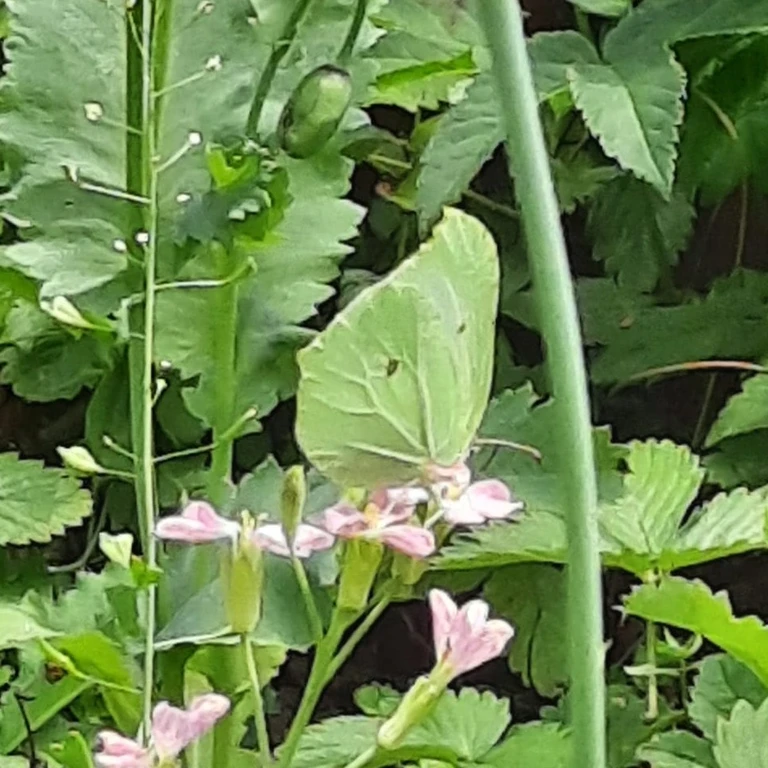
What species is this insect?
Gonepteryx rhamni
